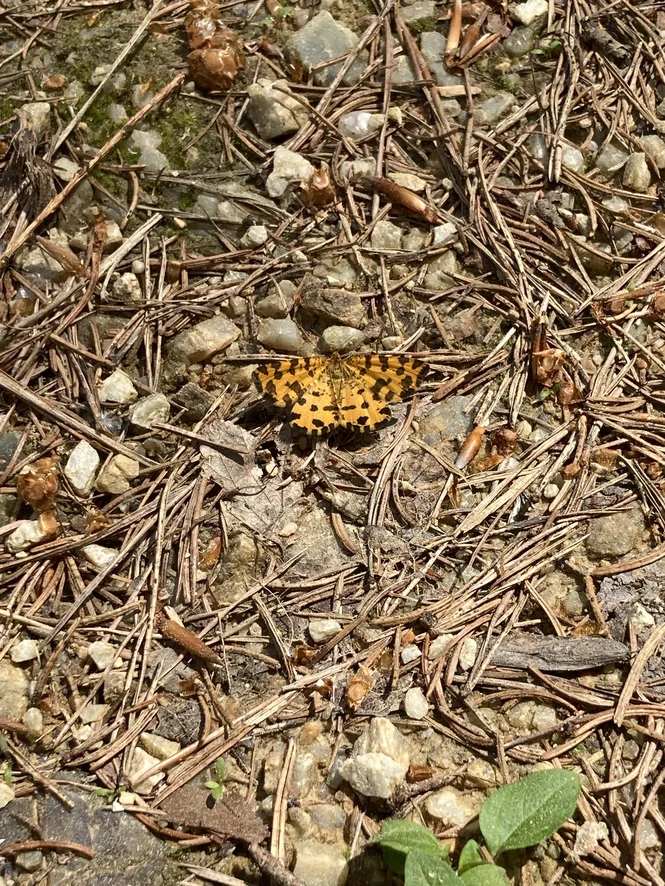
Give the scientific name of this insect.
Pseudopanthera macularia
